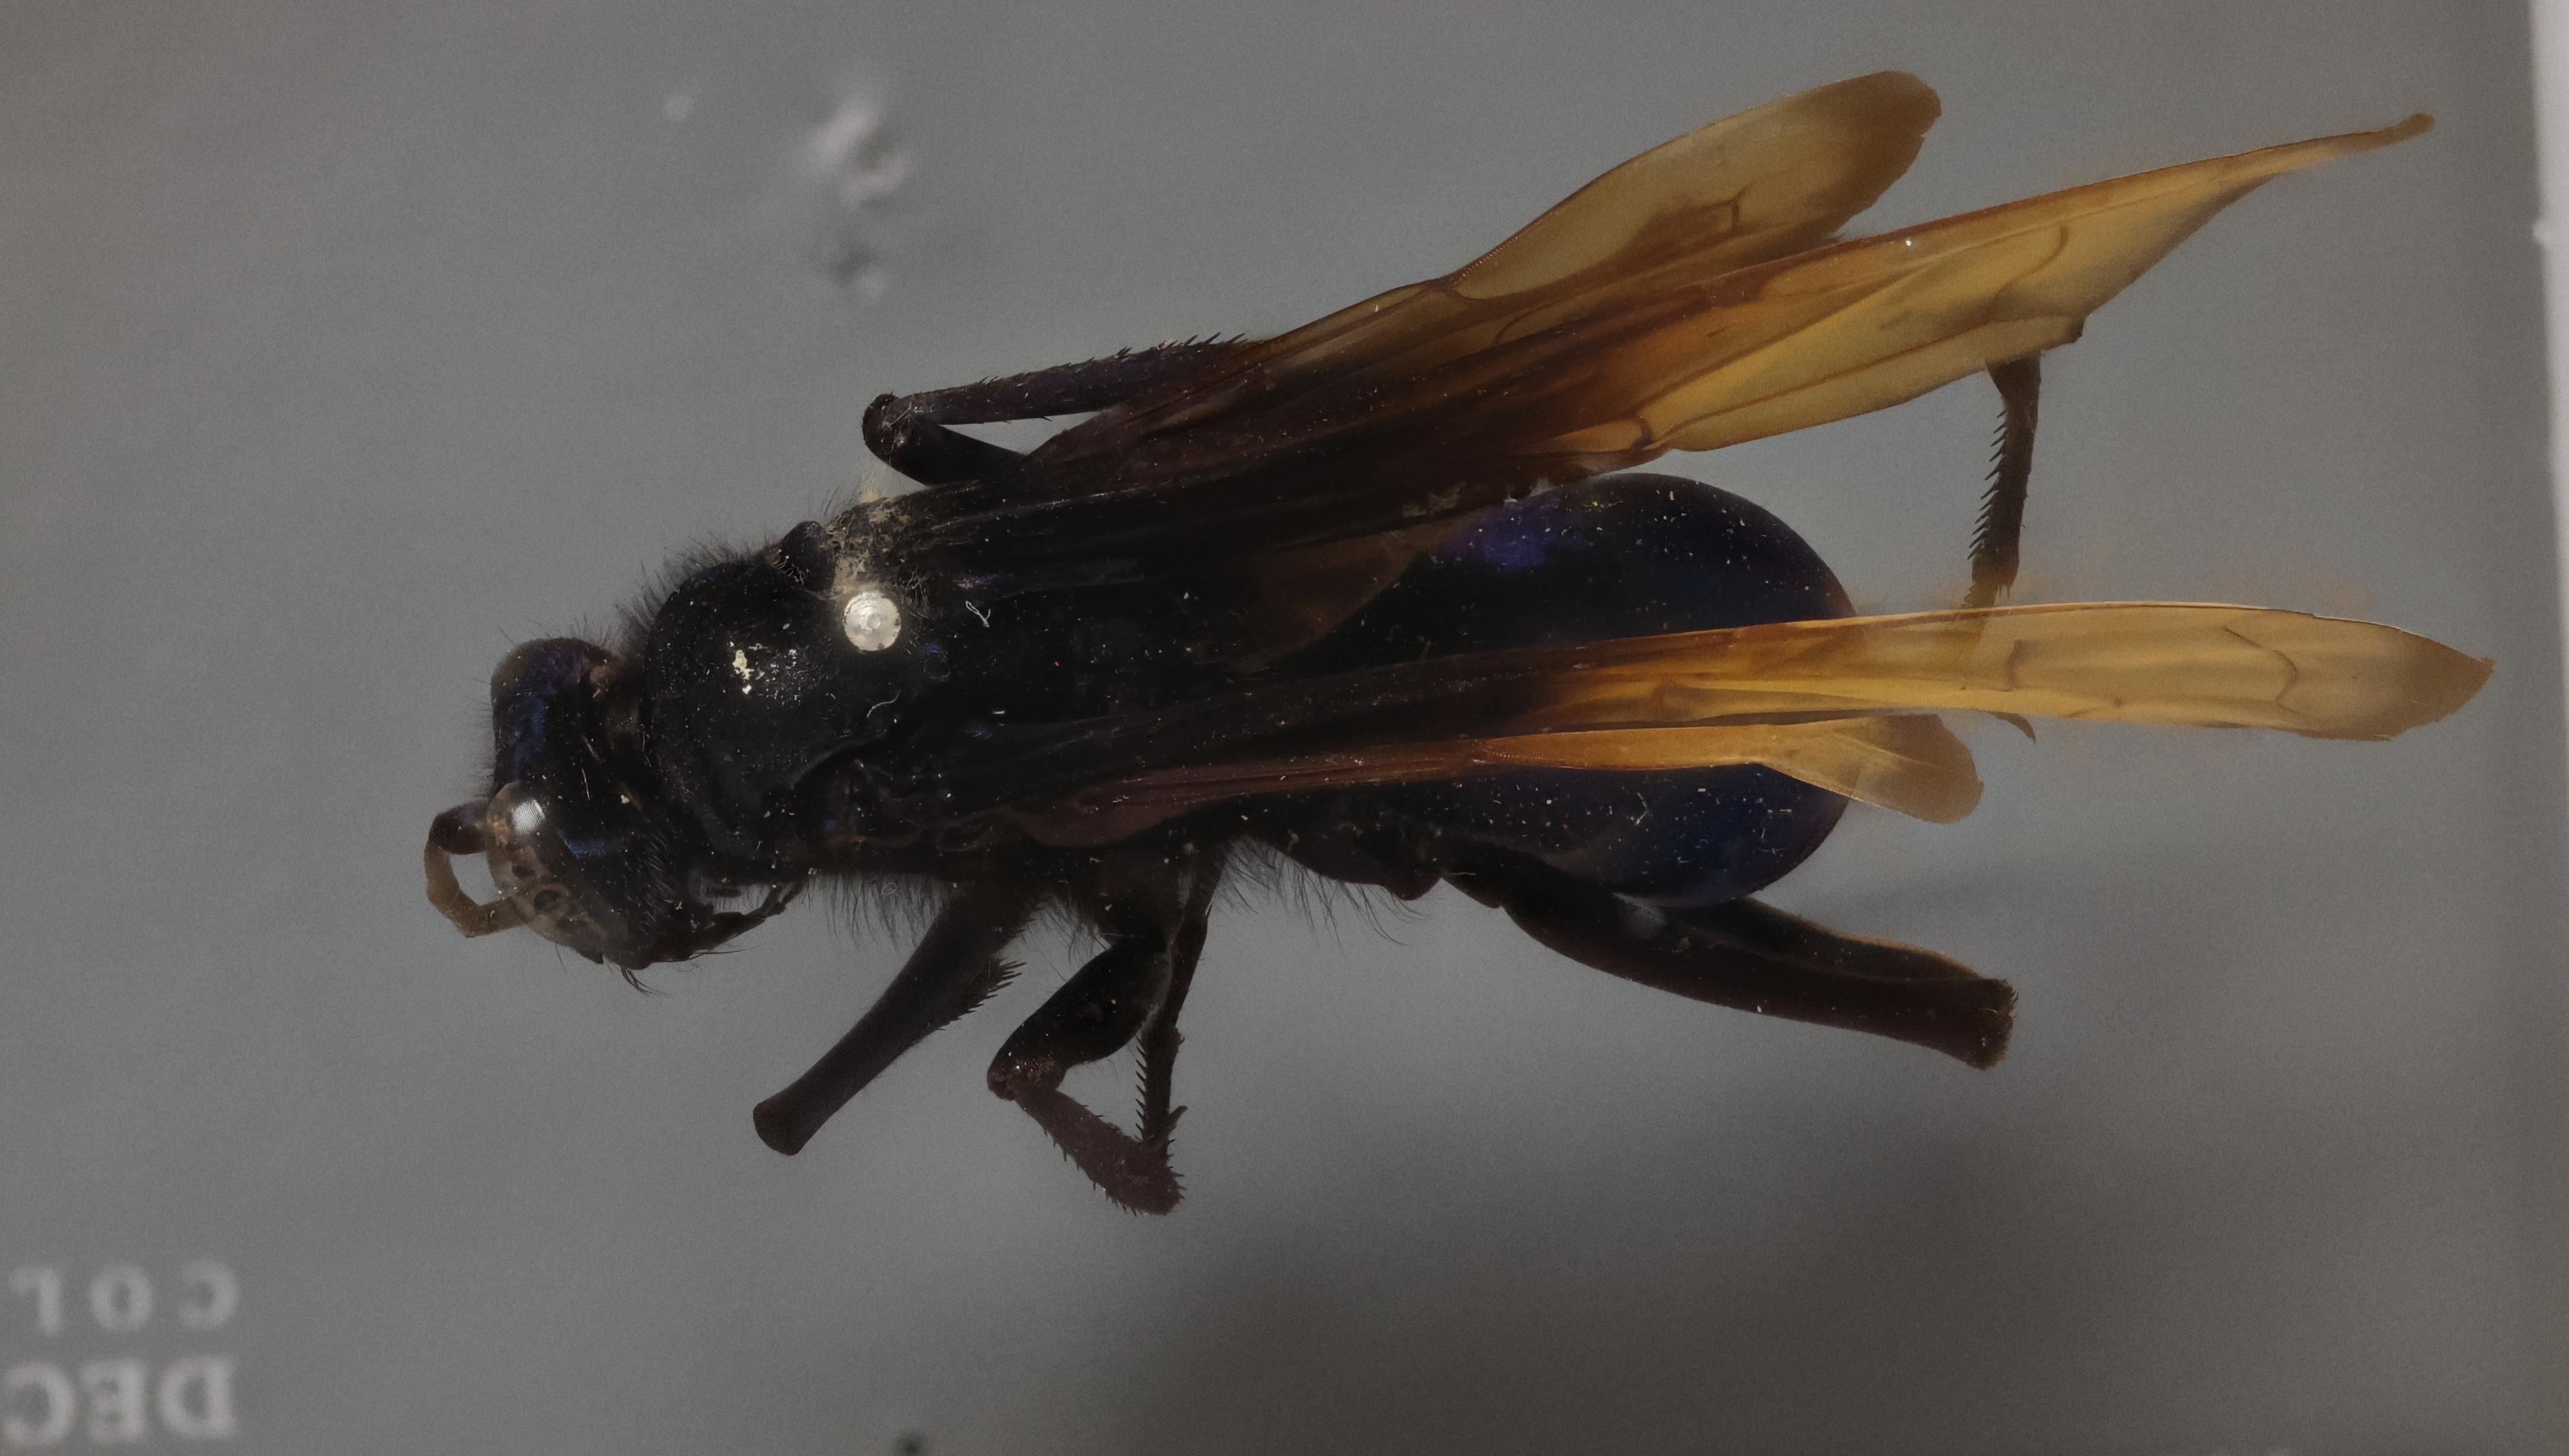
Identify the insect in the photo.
Cyphononyx rizali
